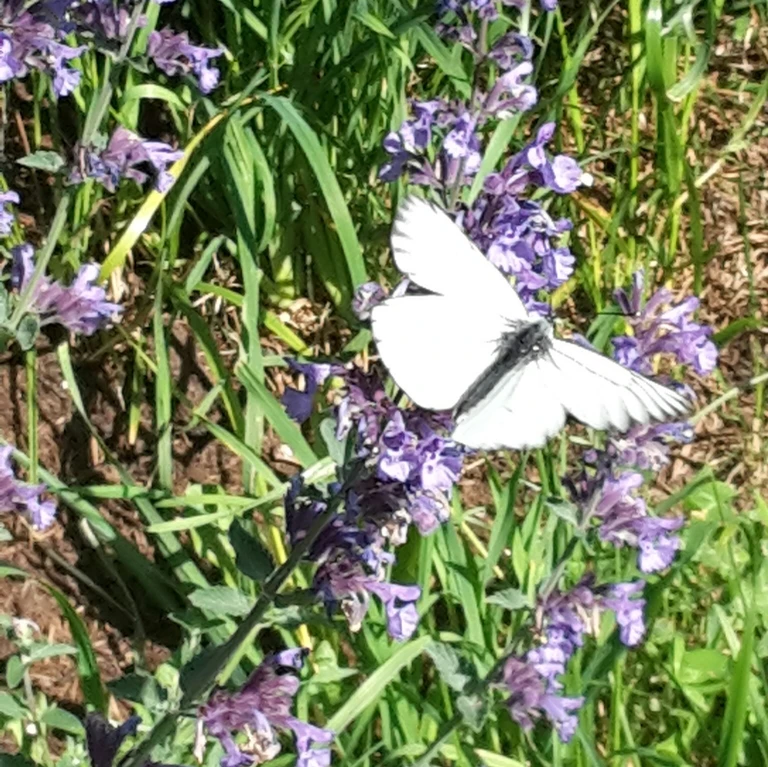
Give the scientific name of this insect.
Aporia crataegi
